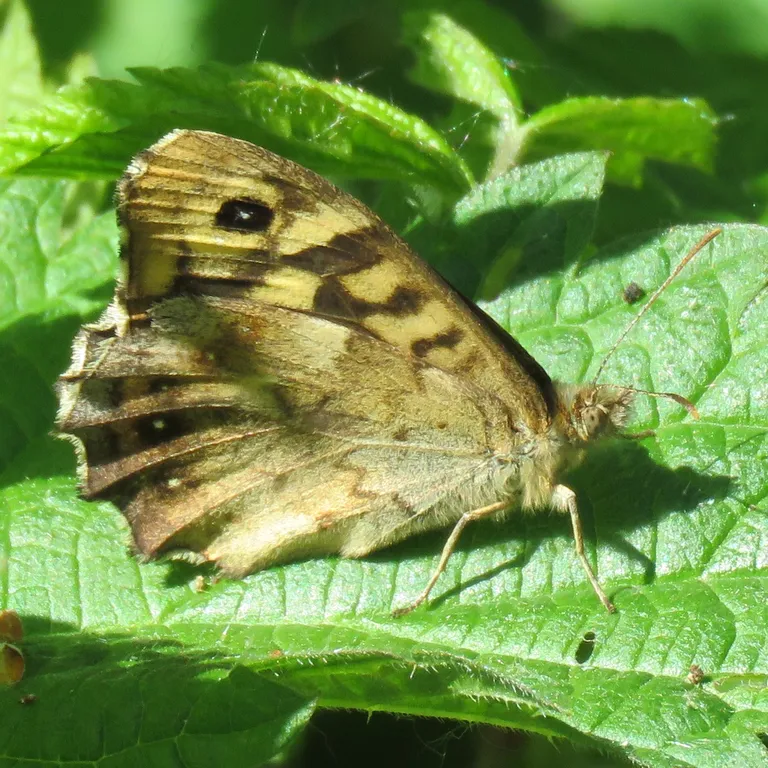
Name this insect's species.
Pararge aegeria
